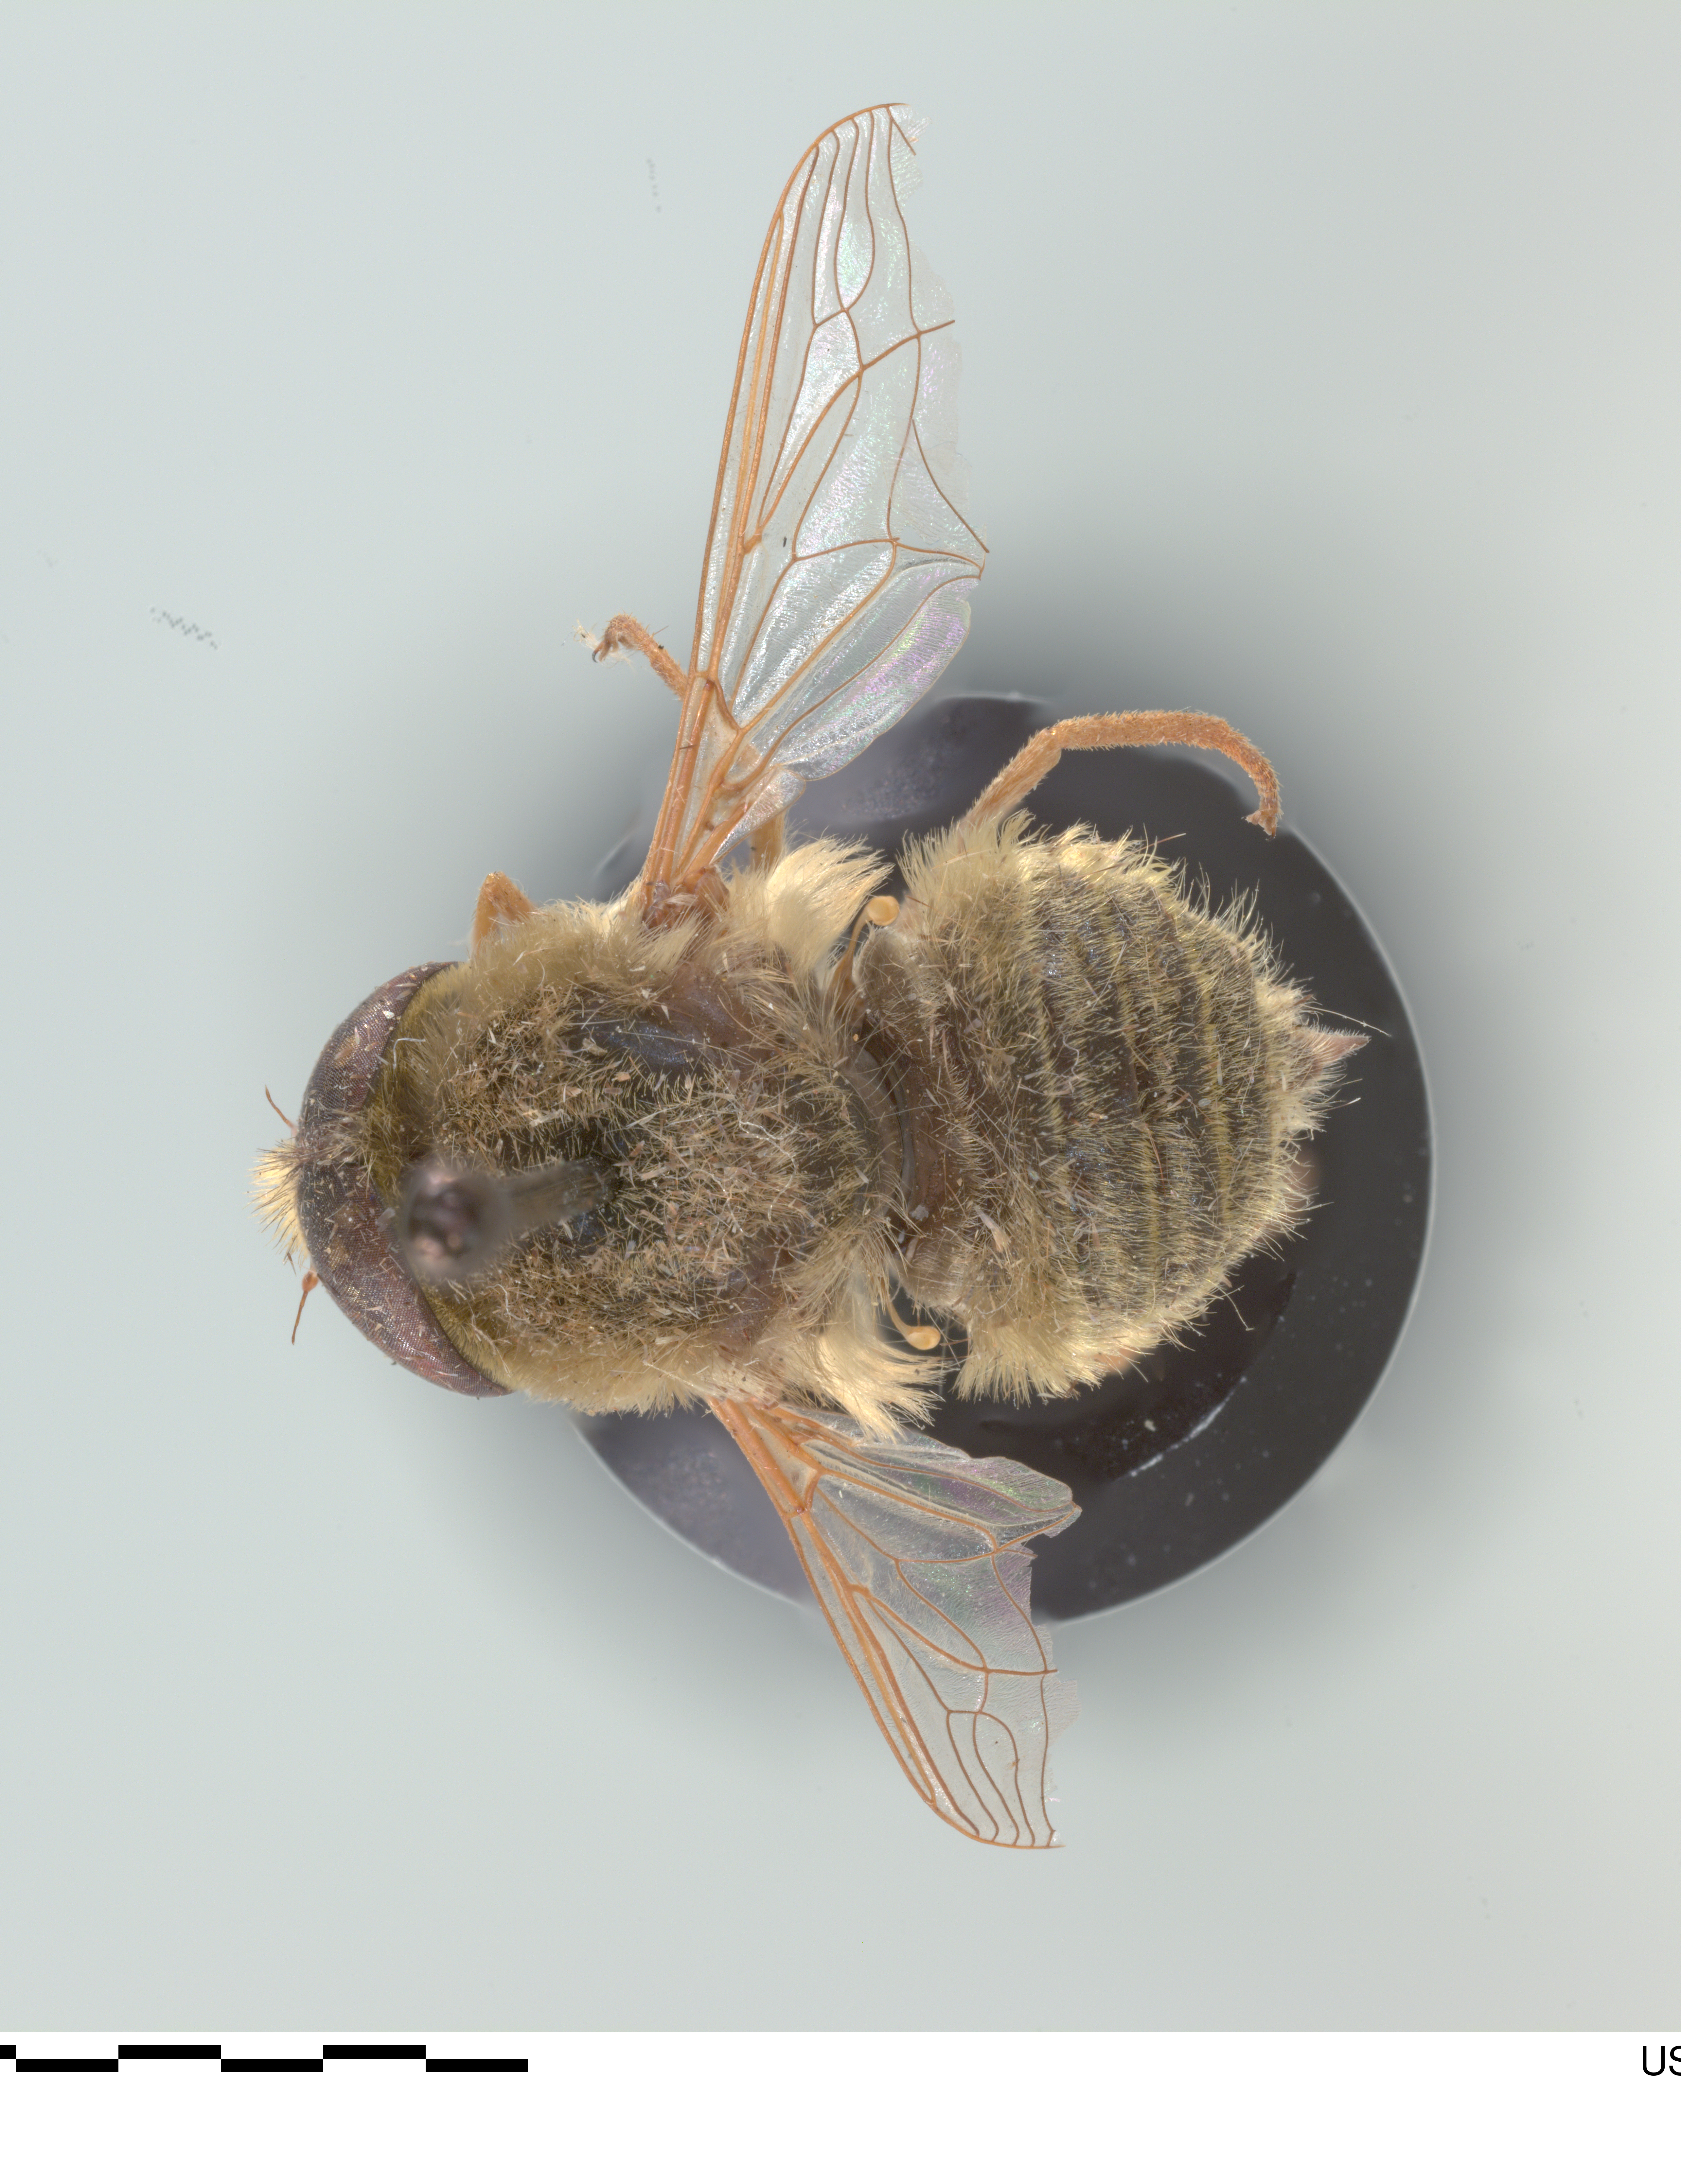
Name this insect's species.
Neorhynchocephalus sackenii
